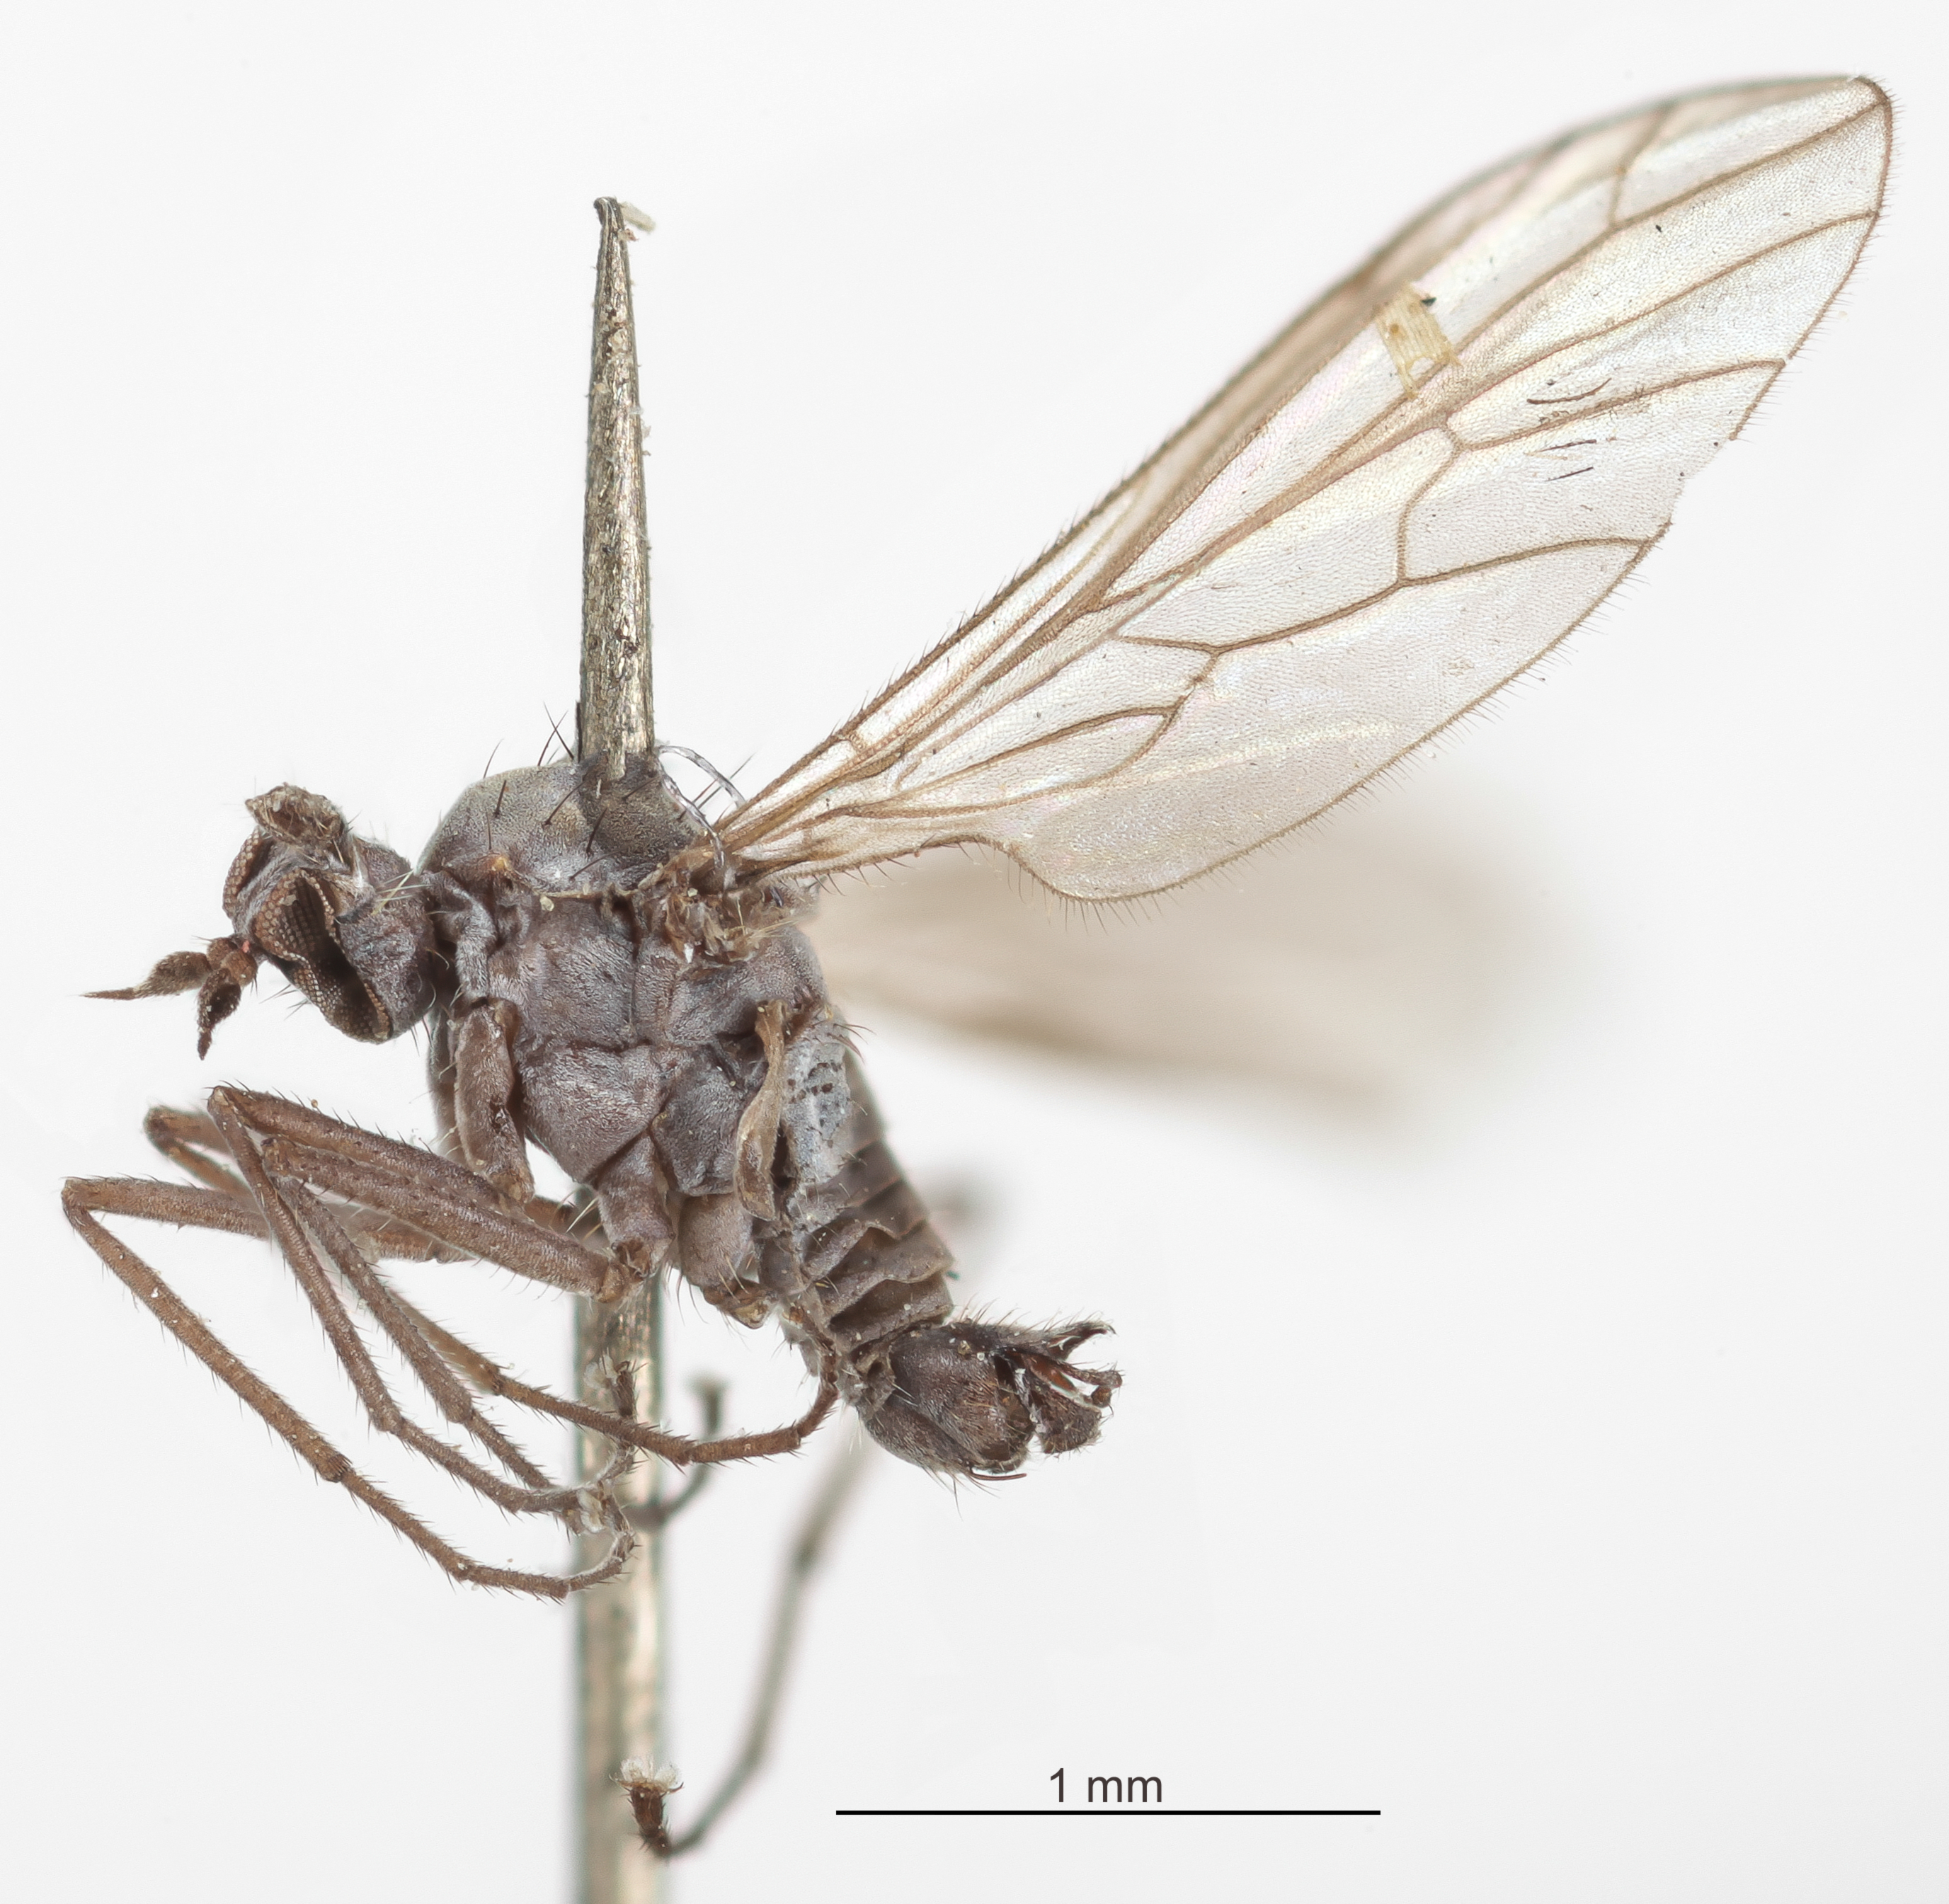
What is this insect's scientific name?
Philetus schizophorus
